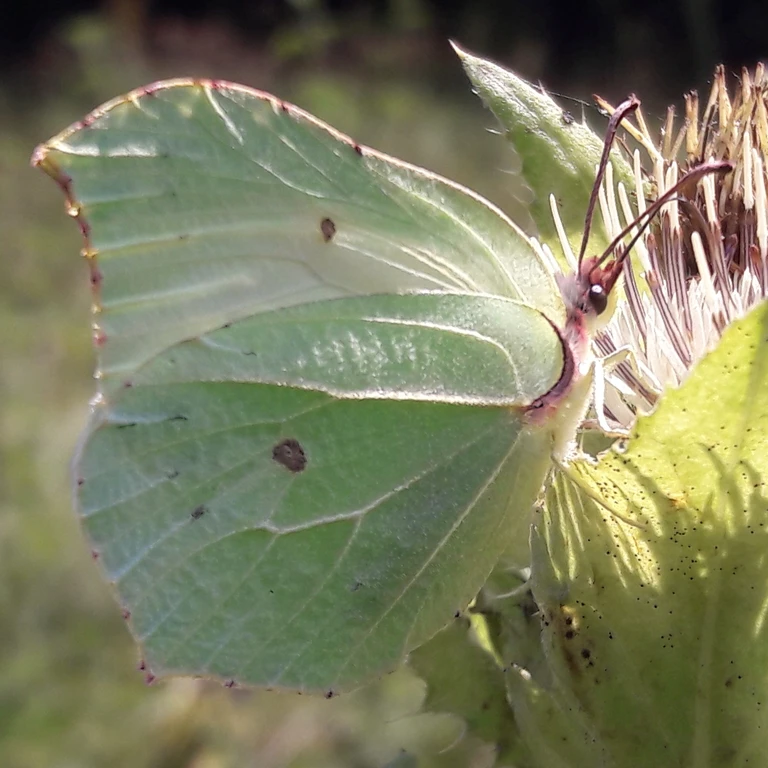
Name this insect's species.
Gonepteryx rhamni
